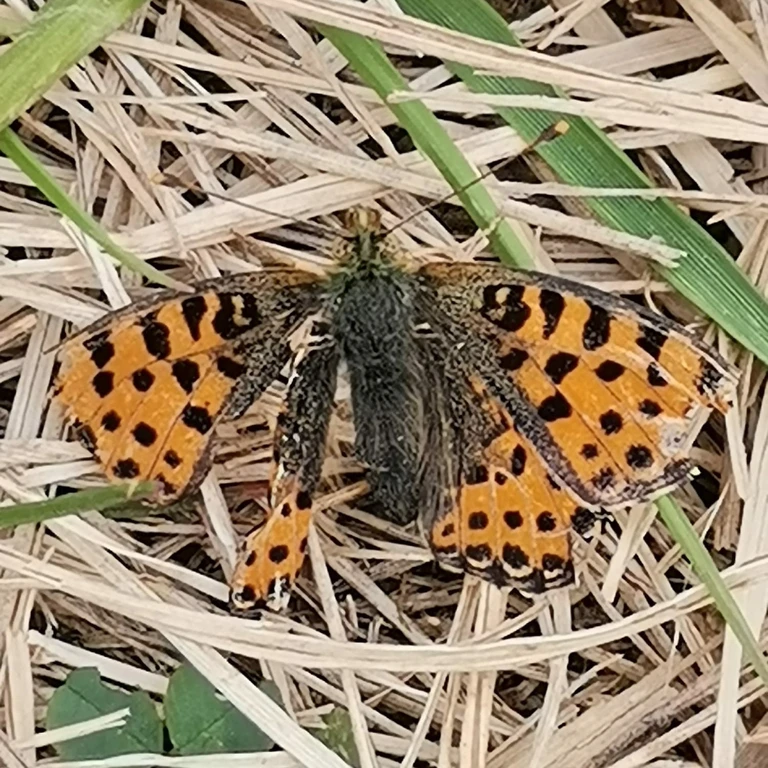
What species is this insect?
Issoria lathonia
